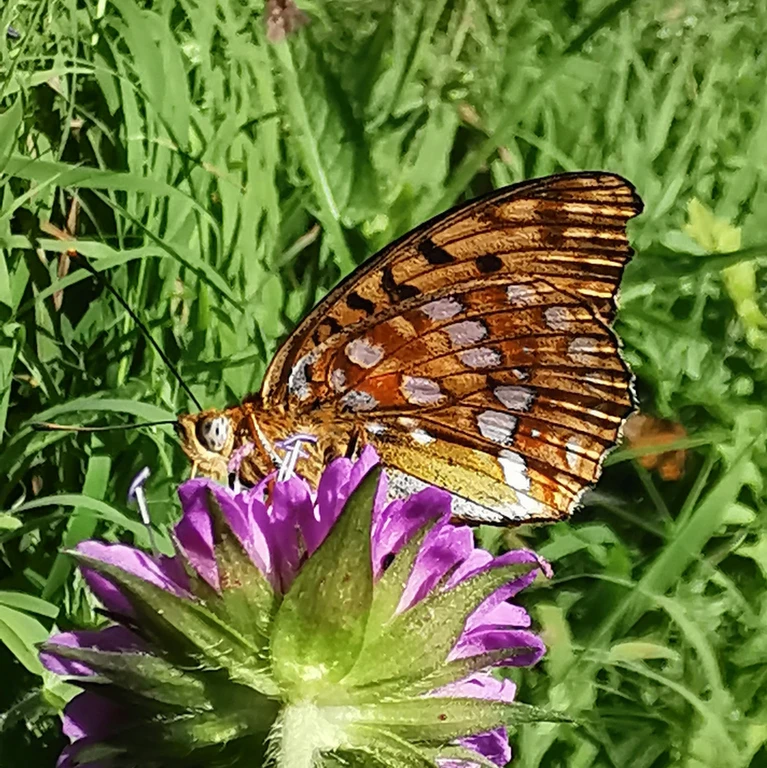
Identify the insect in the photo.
Fabriciana adippe
